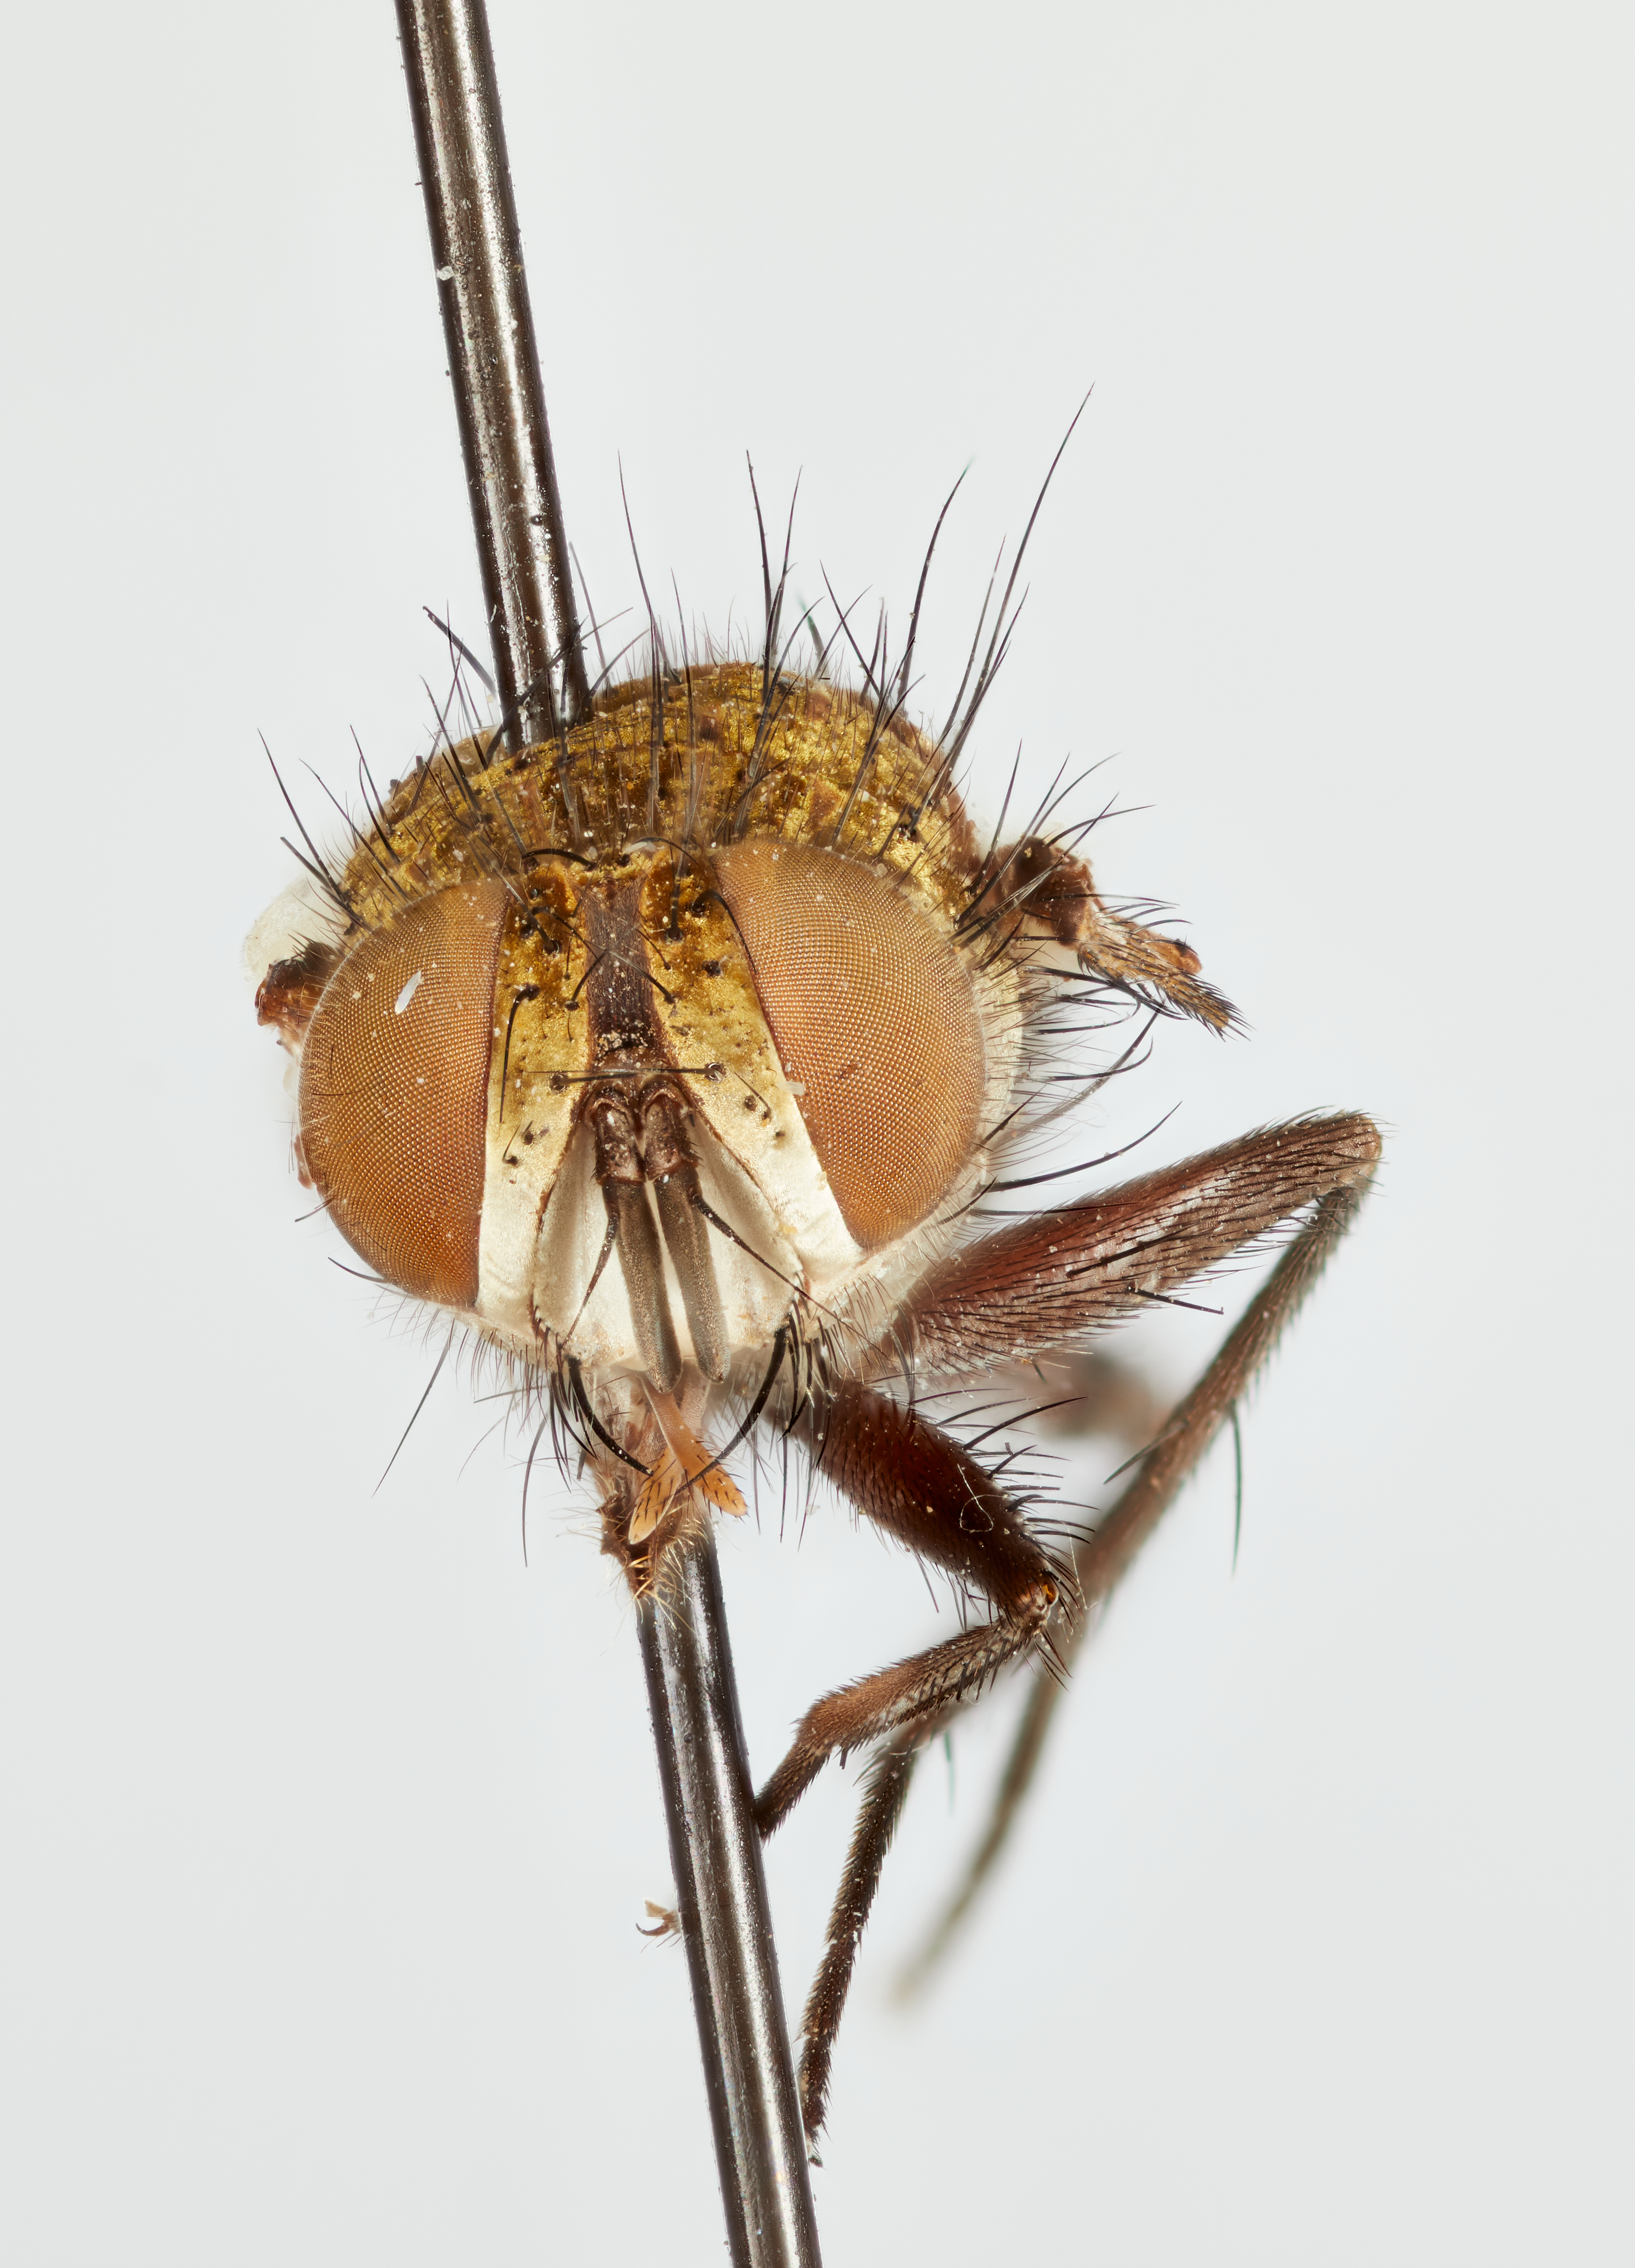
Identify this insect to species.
Zenillia marginata
